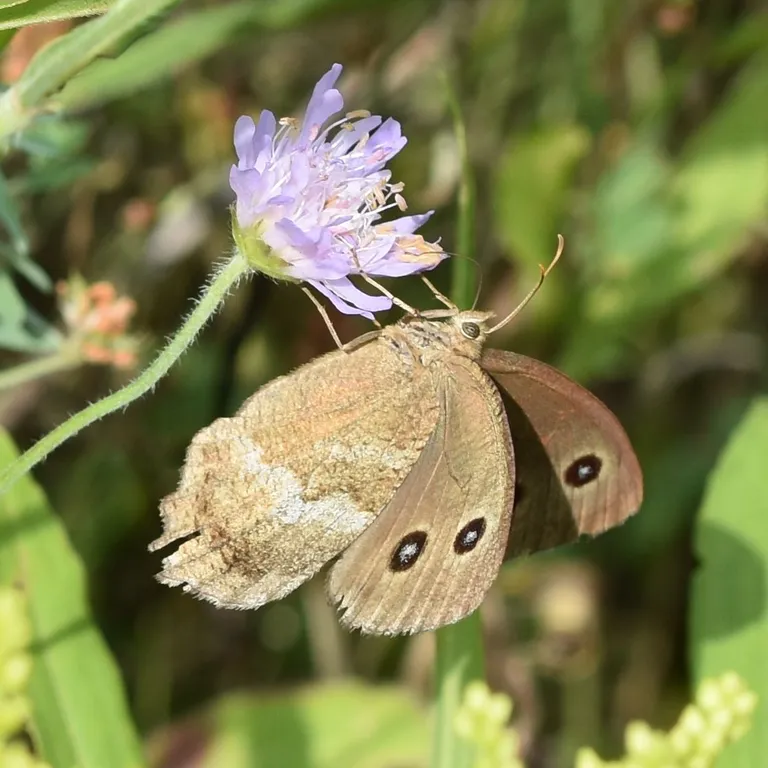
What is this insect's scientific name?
Minois dryas
